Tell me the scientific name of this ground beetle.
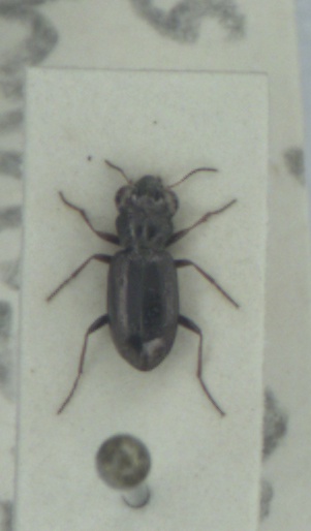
Notiophilus rufipes
